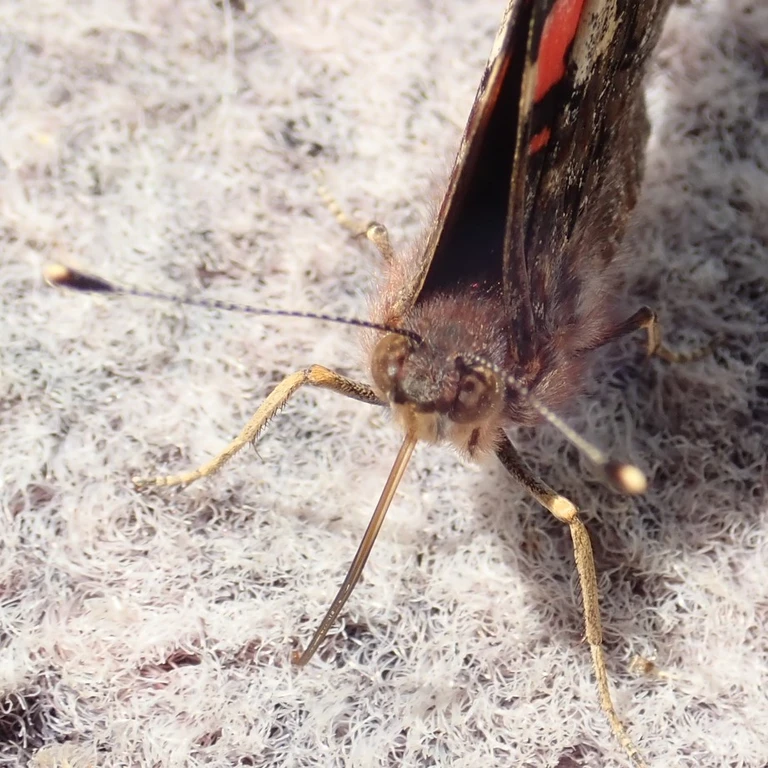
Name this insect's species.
Vanessa atalanta
